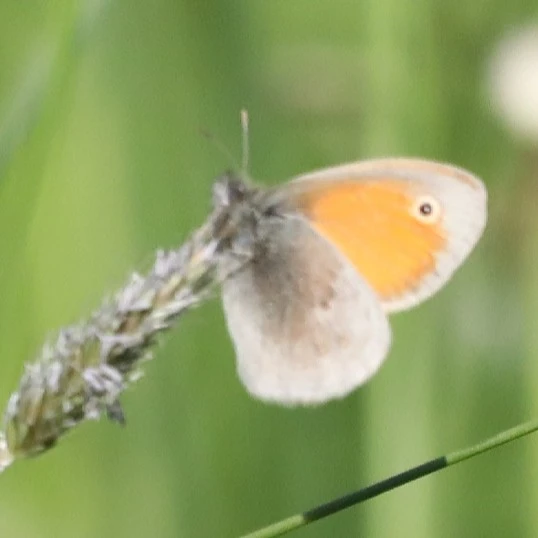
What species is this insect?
Coenonympha pamphilus
